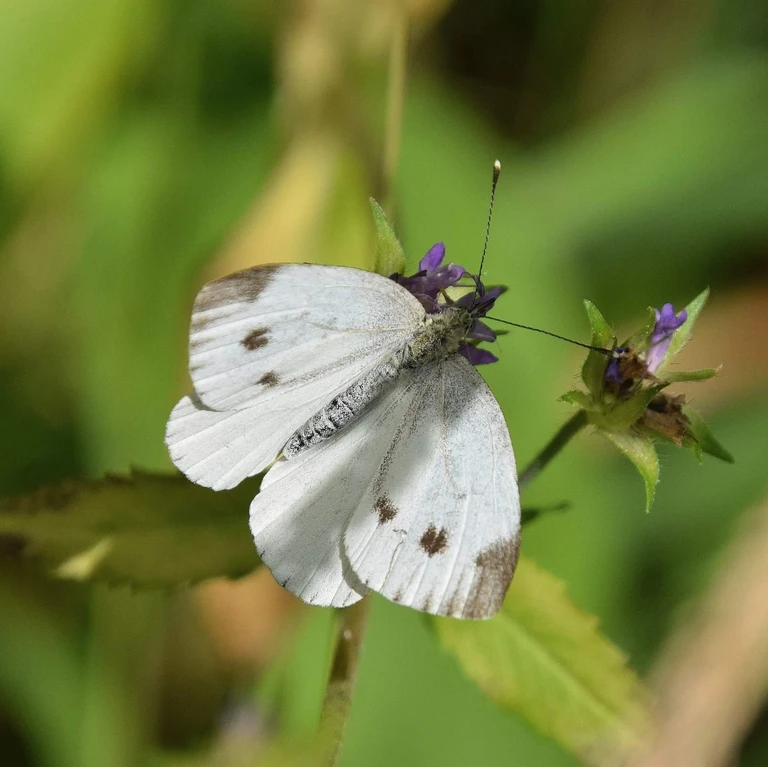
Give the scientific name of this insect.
Pieris napi
